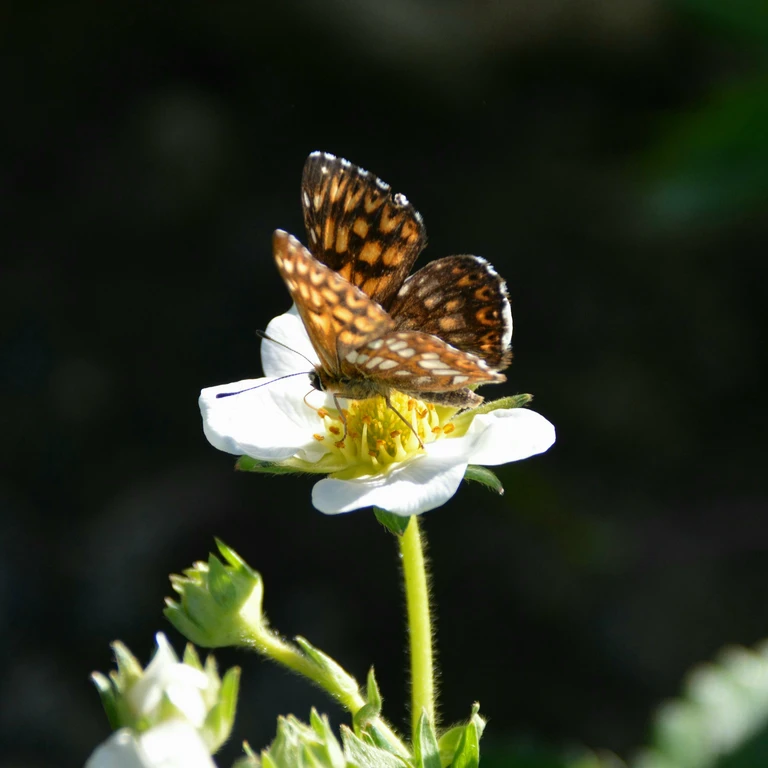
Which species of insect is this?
Hamearis lucina
